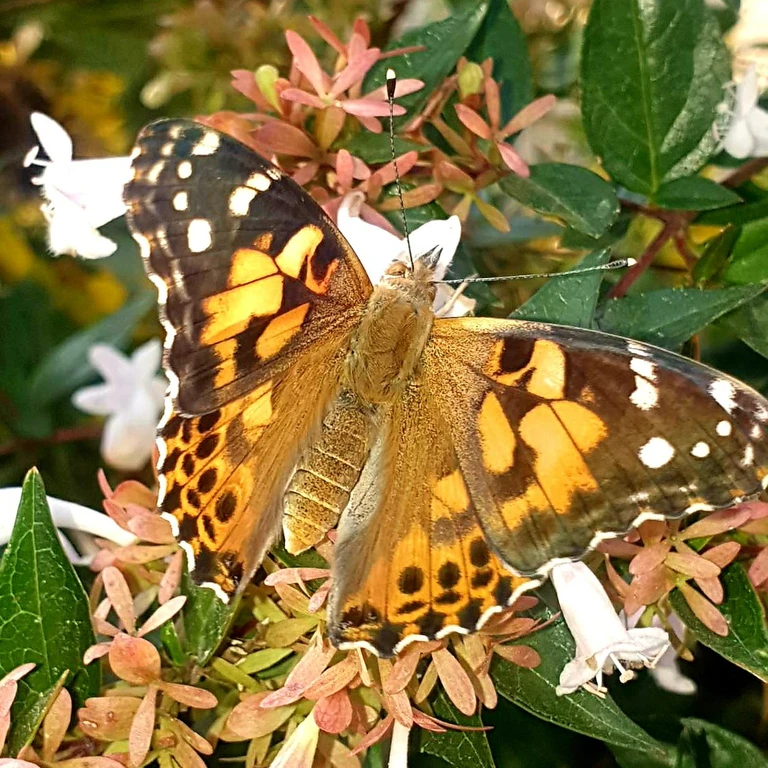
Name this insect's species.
Vanessa cardui
